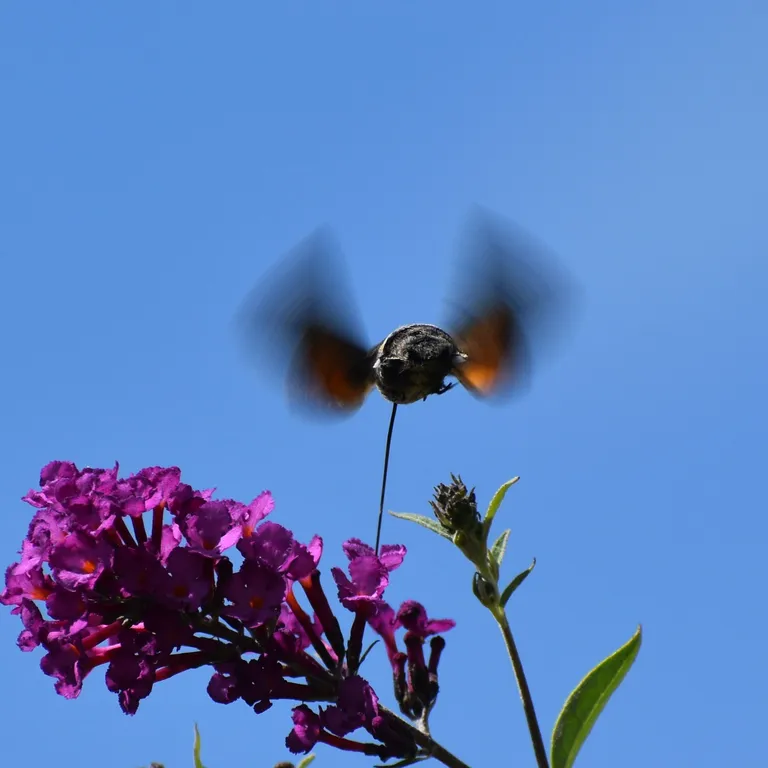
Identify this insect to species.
Macroglossum stellatarum
